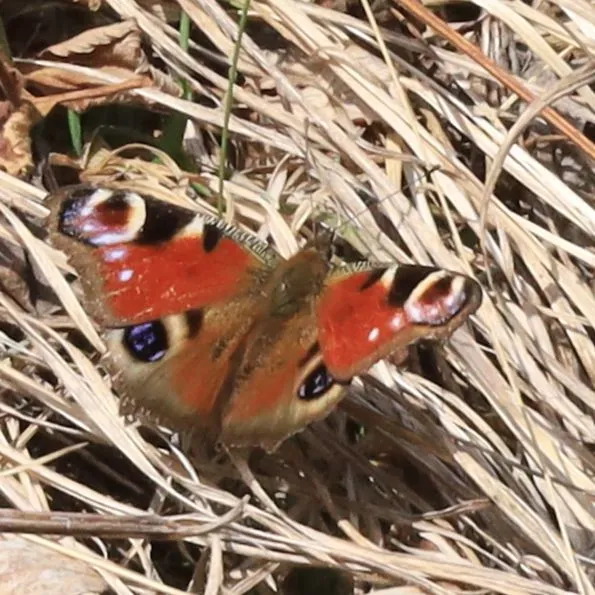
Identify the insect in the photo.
Aglais io
